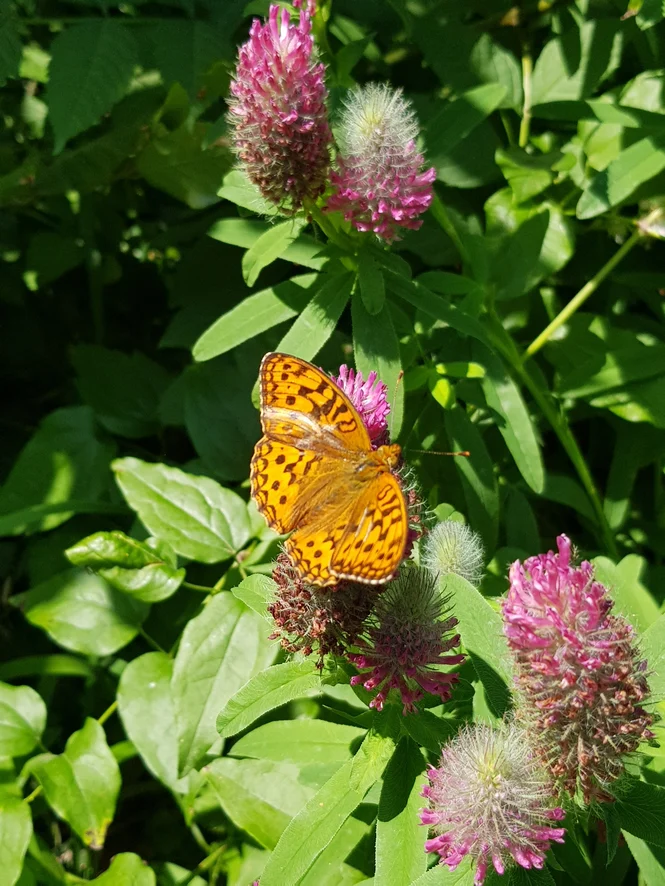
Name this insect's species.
Fabriciana adippe
